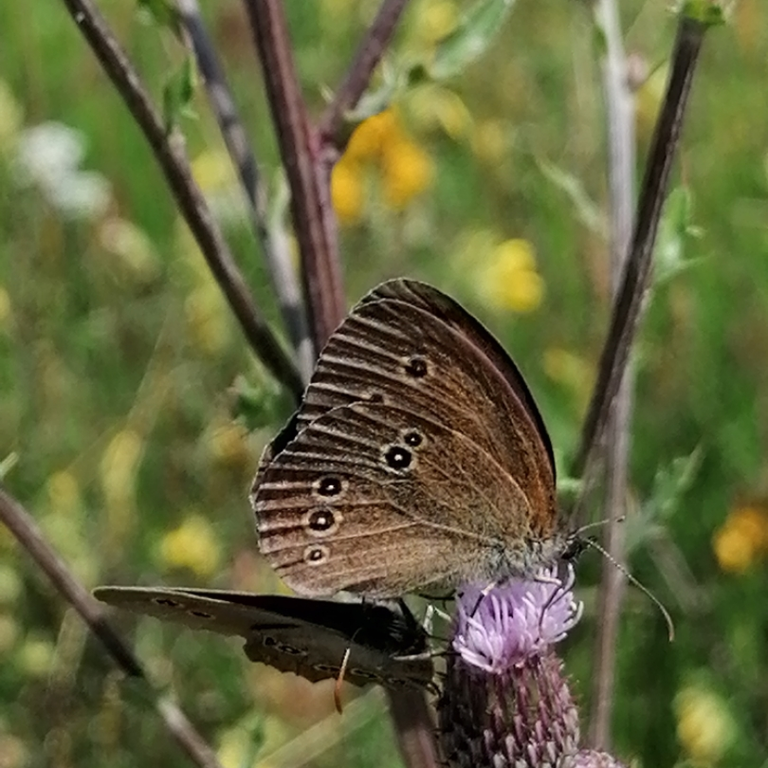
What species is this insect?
Aphantopus hyperantus
